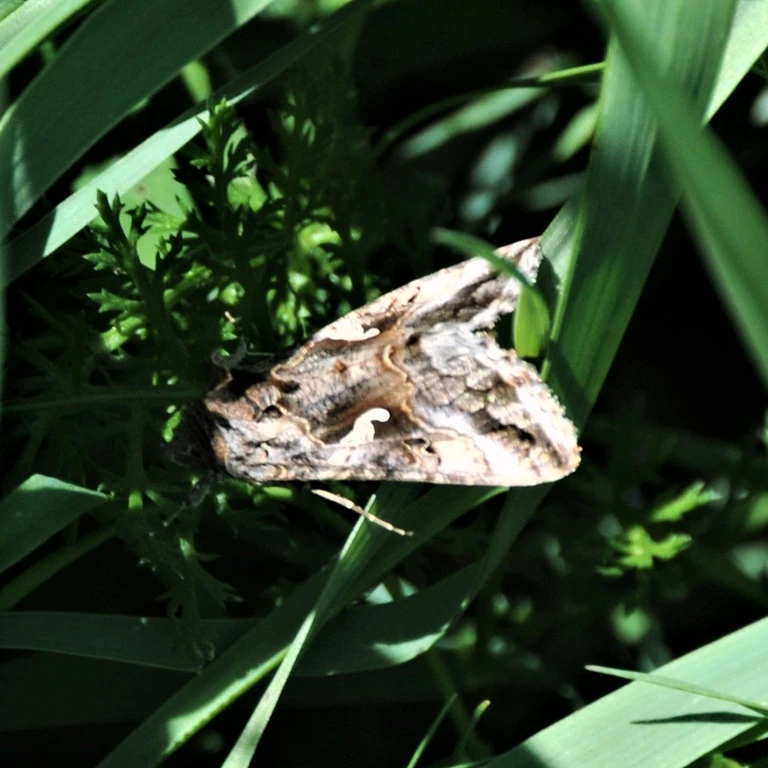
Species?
Autographa gamma
